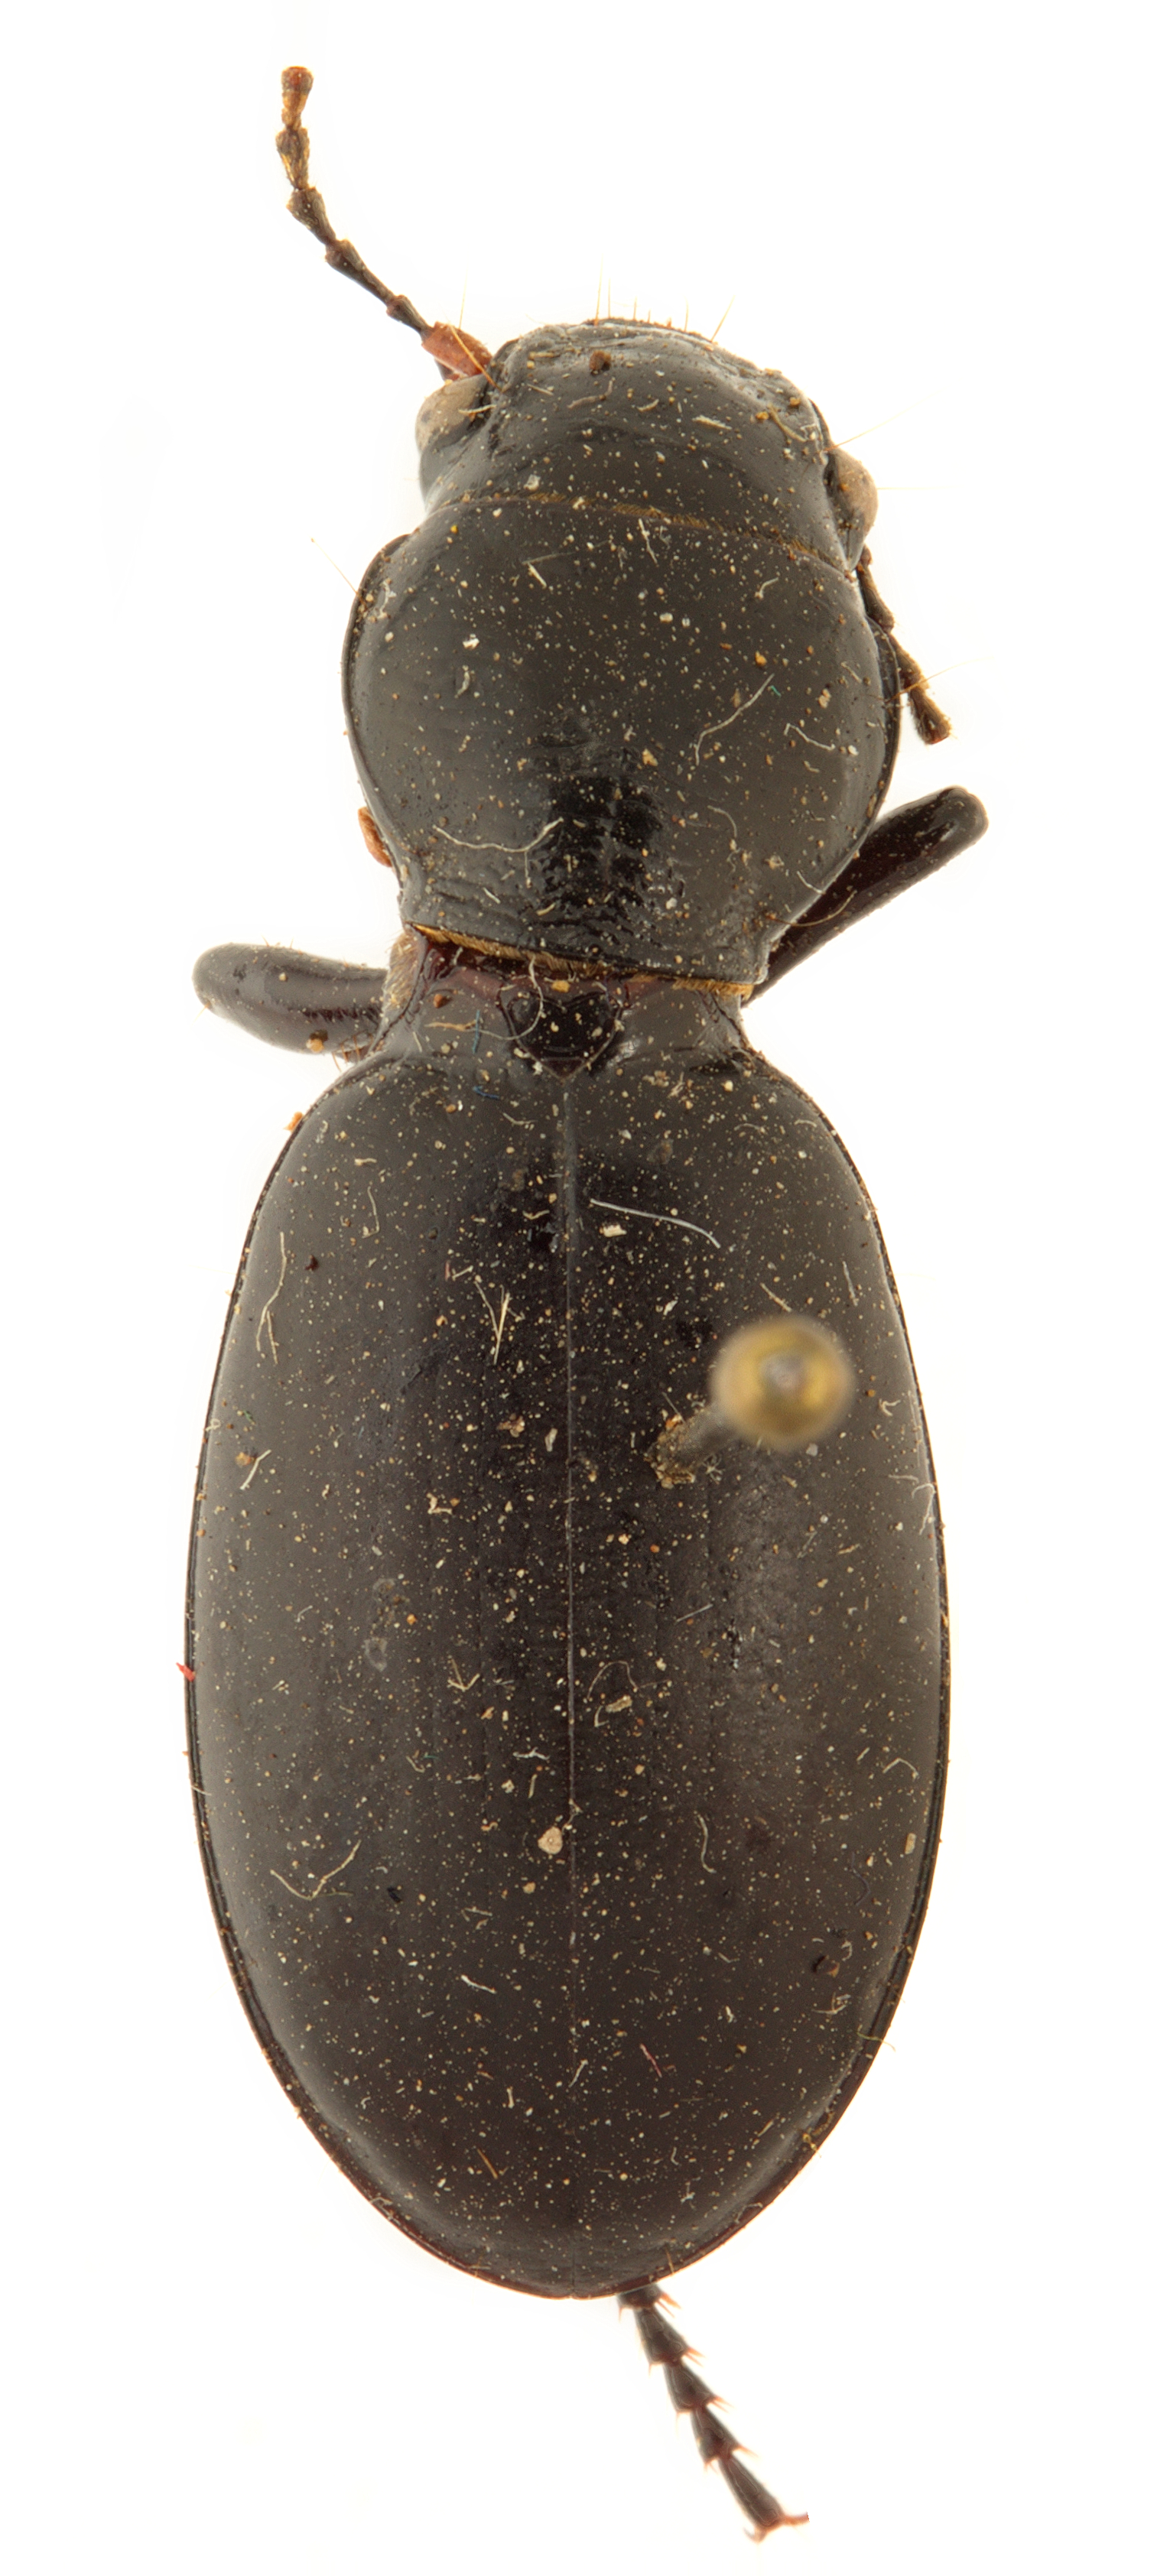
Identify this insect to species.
Broscus asiaticus
